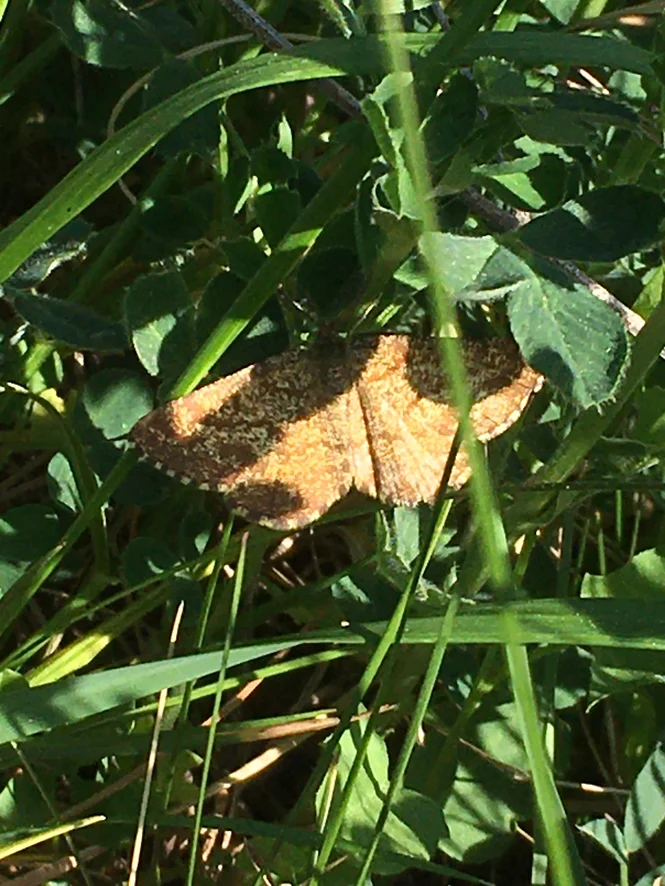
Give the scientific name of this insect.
Ematurga atomaria
